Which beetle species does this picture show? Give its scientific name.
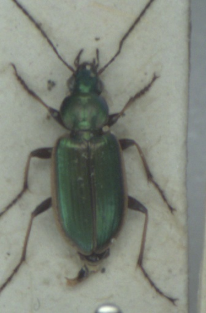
Agonum marginatum
